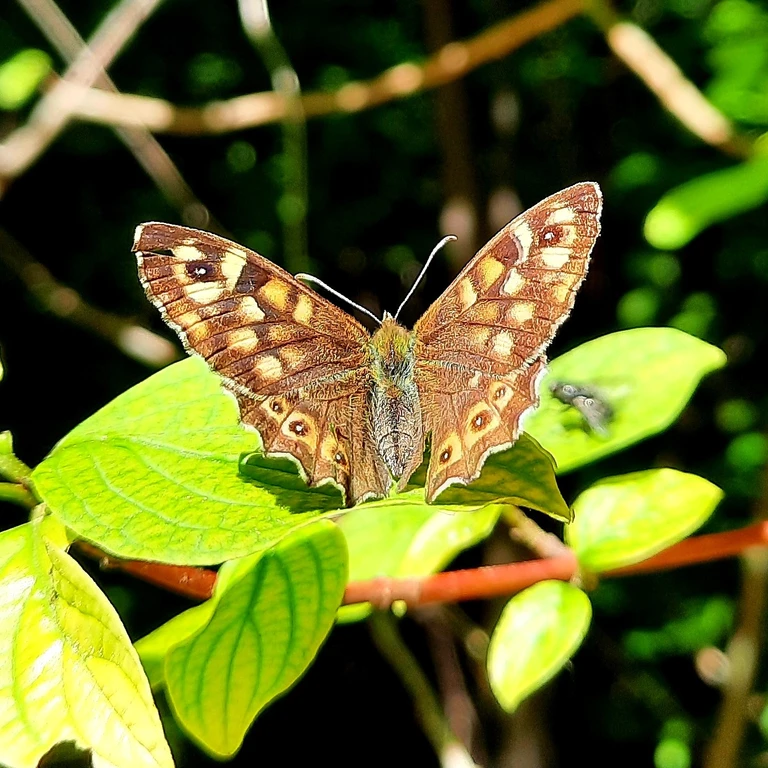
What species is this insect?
Pararge aegeria
